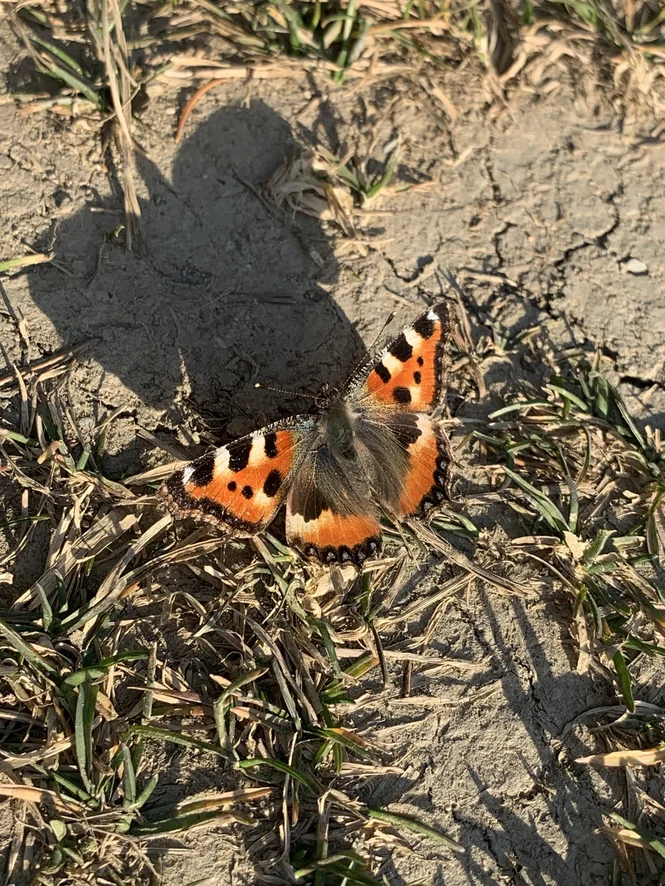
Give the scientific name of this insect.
Aglais urticae
